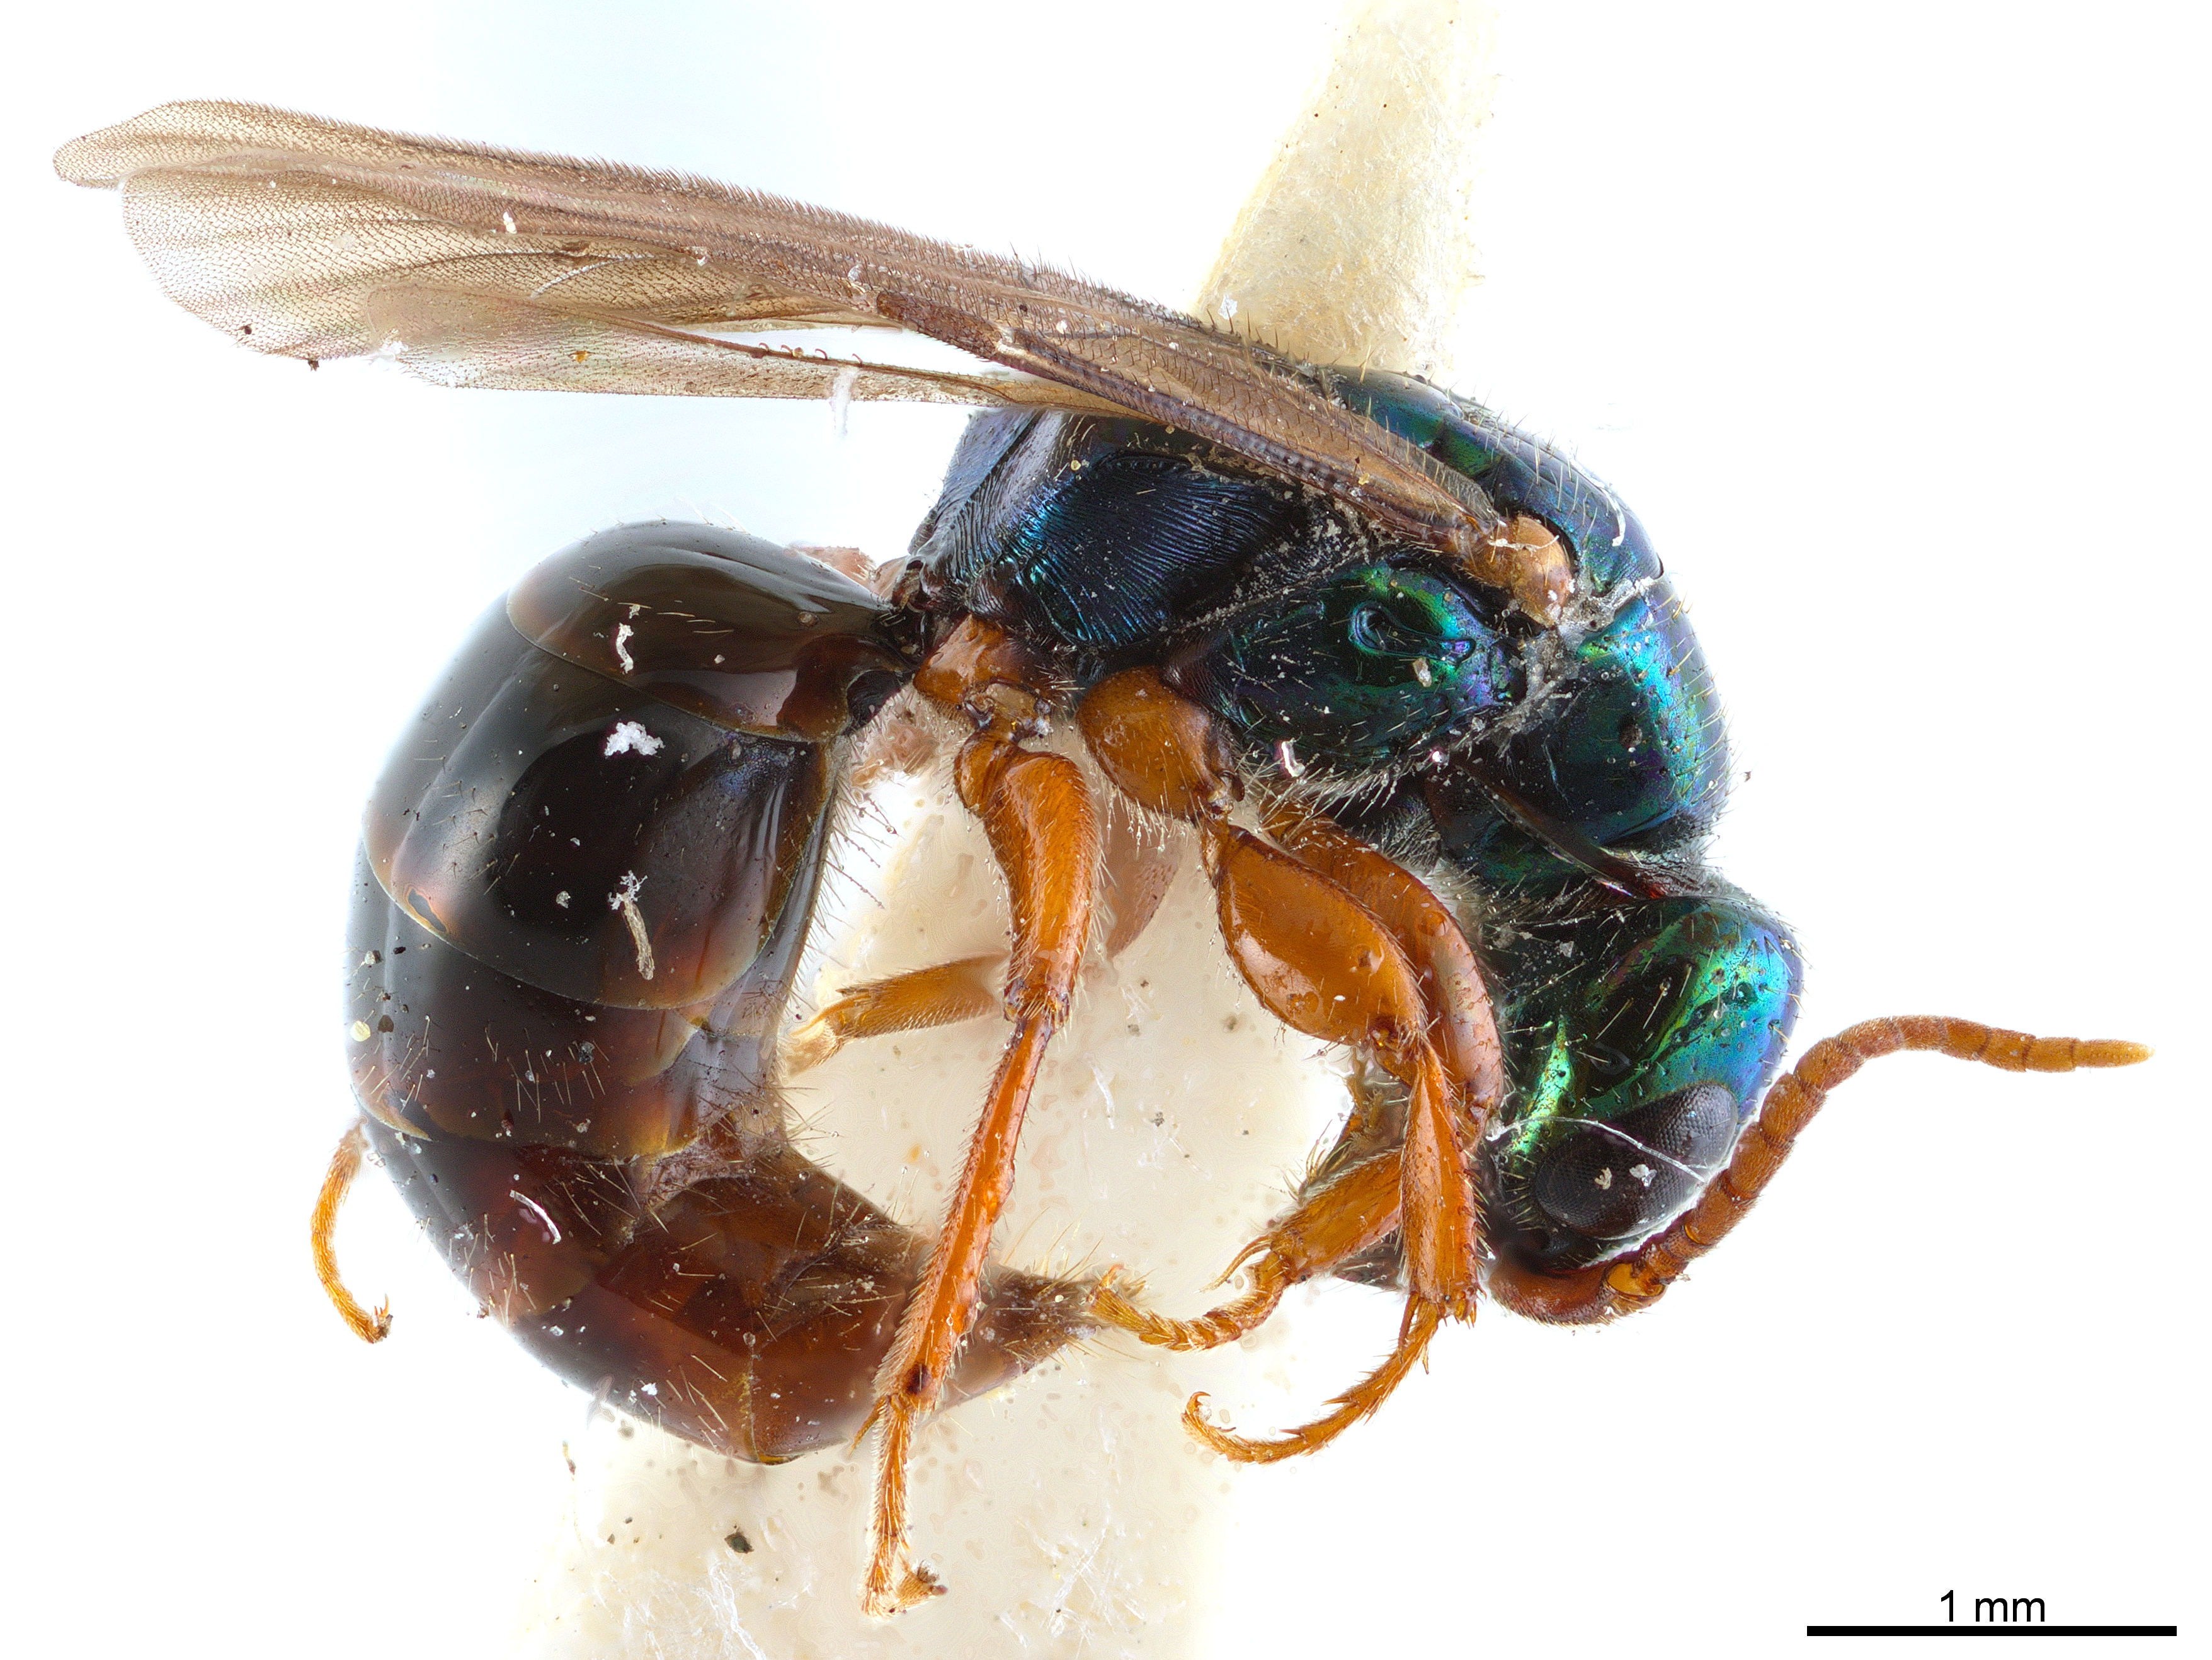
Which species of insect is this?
Anisepyris aurichalceus
